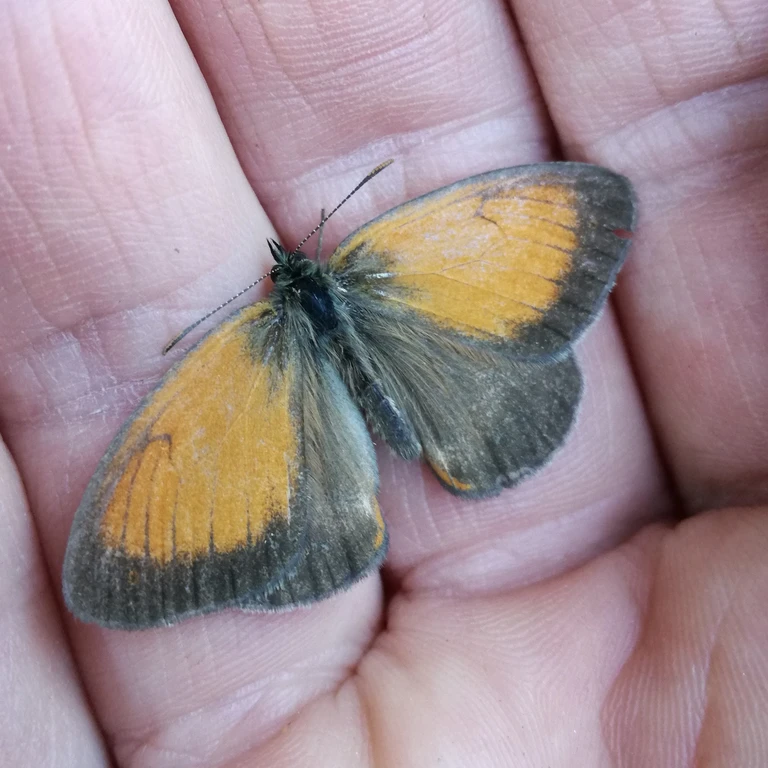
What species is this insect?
Coenonympha arcania
